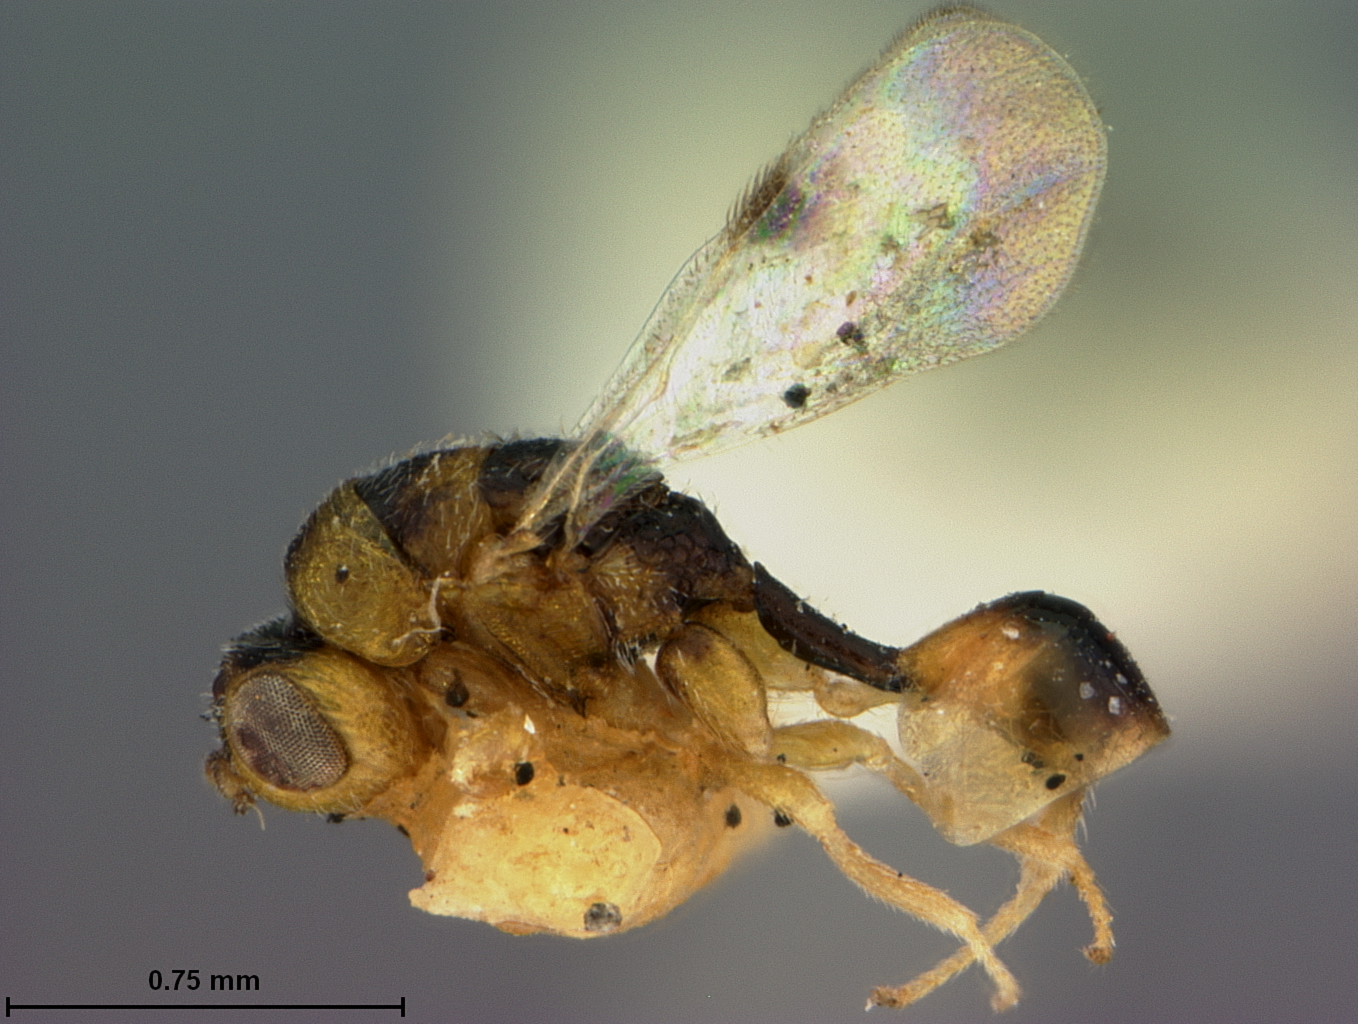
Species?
Decatoma flavicollis
